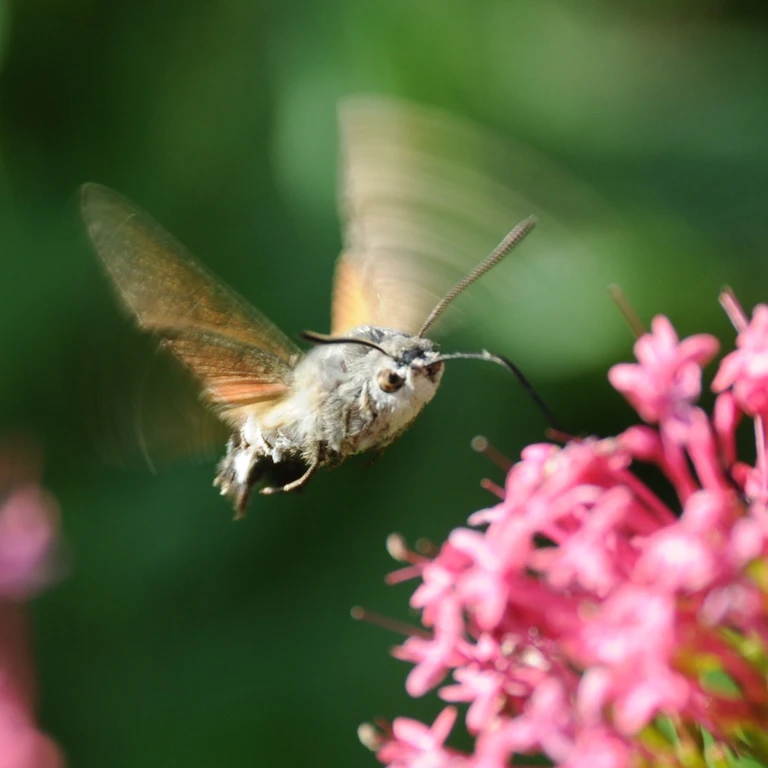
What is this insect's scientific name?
Macroglossum stellatarum
